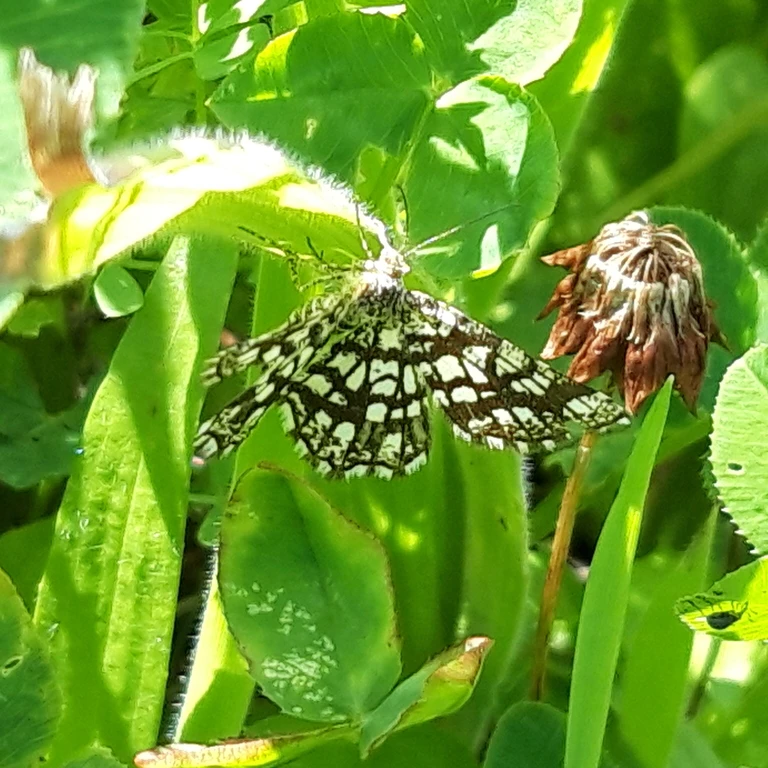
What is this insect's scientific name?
Chiasmia clathrata
